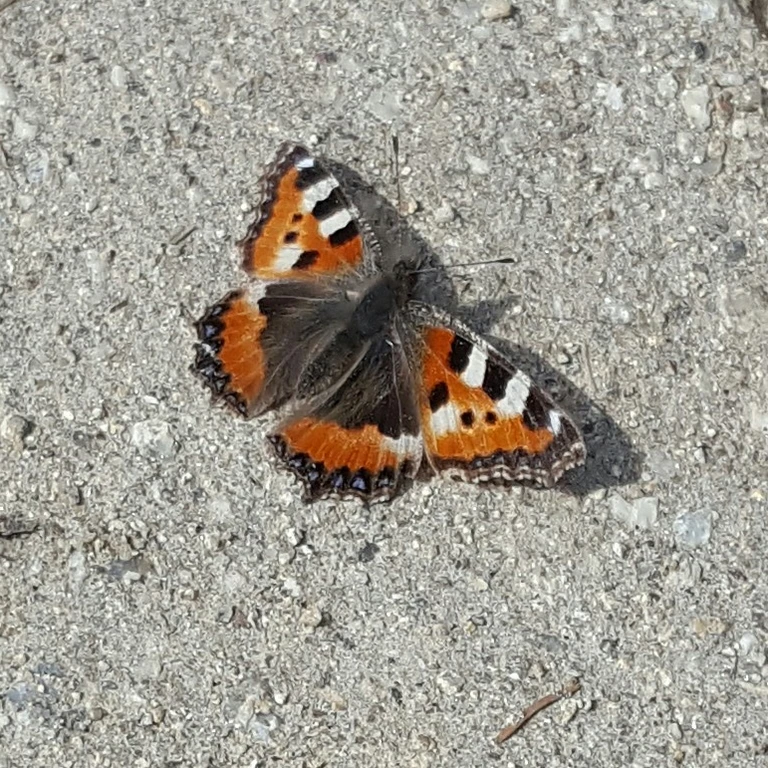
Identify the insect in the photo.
Aglais urticae
